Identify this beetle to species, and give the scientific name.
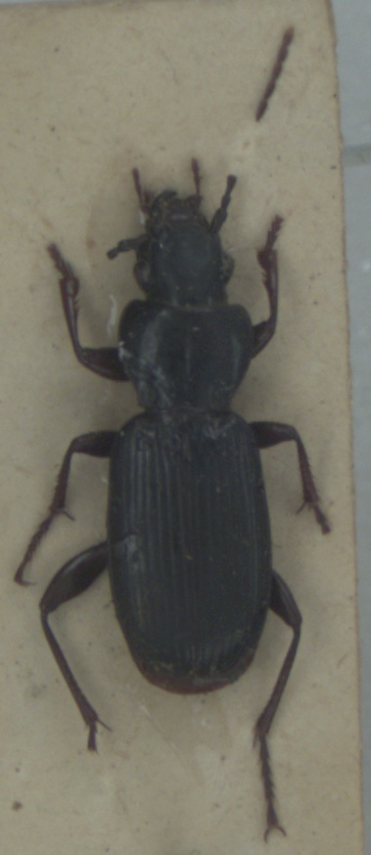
Pterostichus macer
